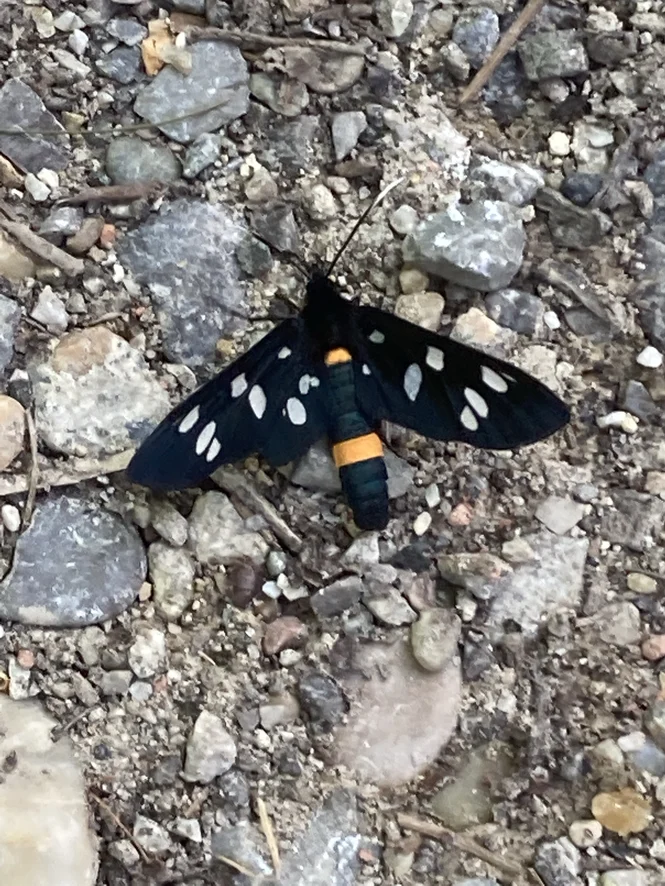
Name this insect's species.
Amata phegea
